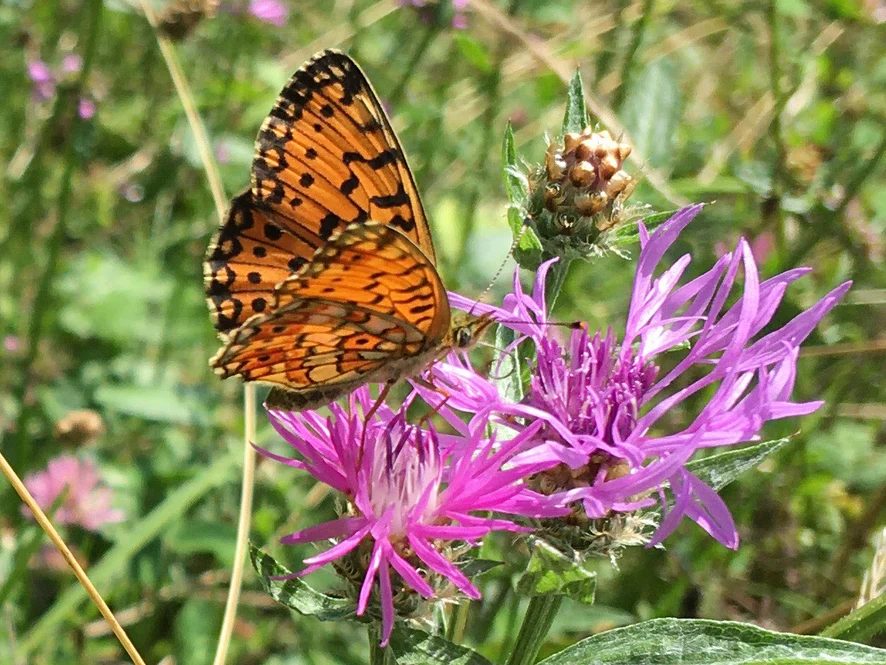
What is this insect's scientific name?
Boloria selene
